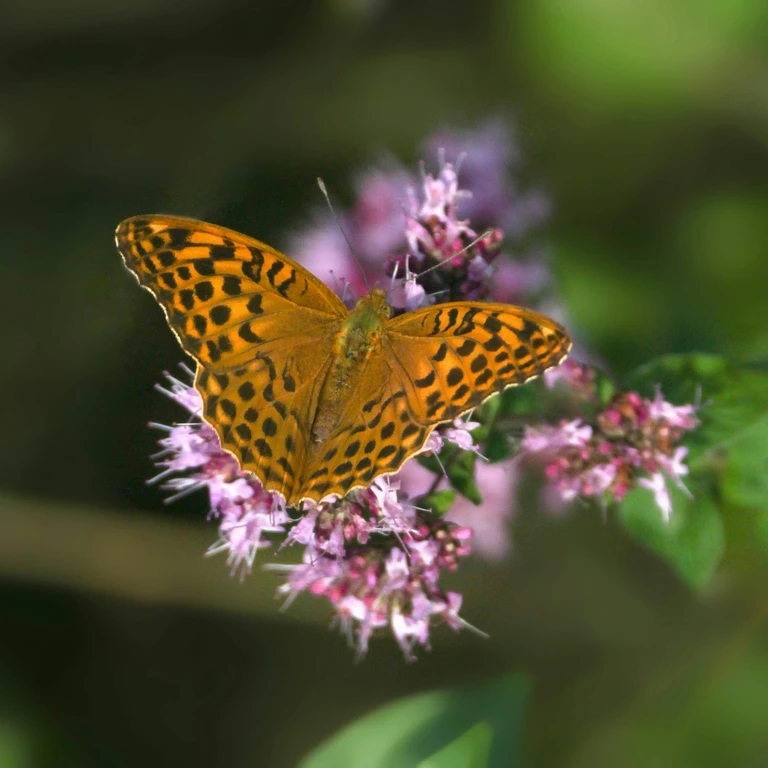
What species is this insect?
Argynnis paphia
